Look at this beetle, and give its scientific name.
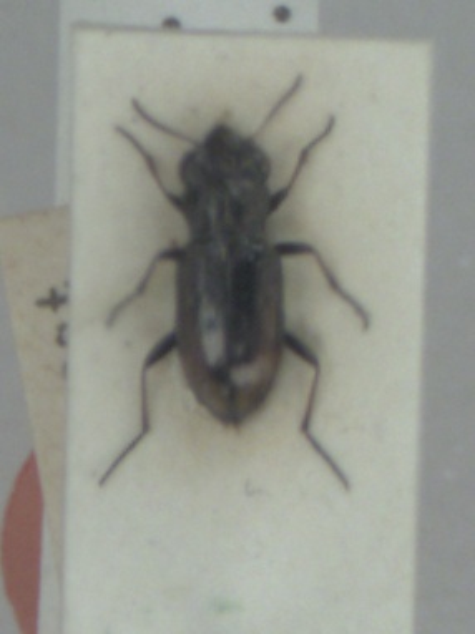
Notiophilus biguttatus
